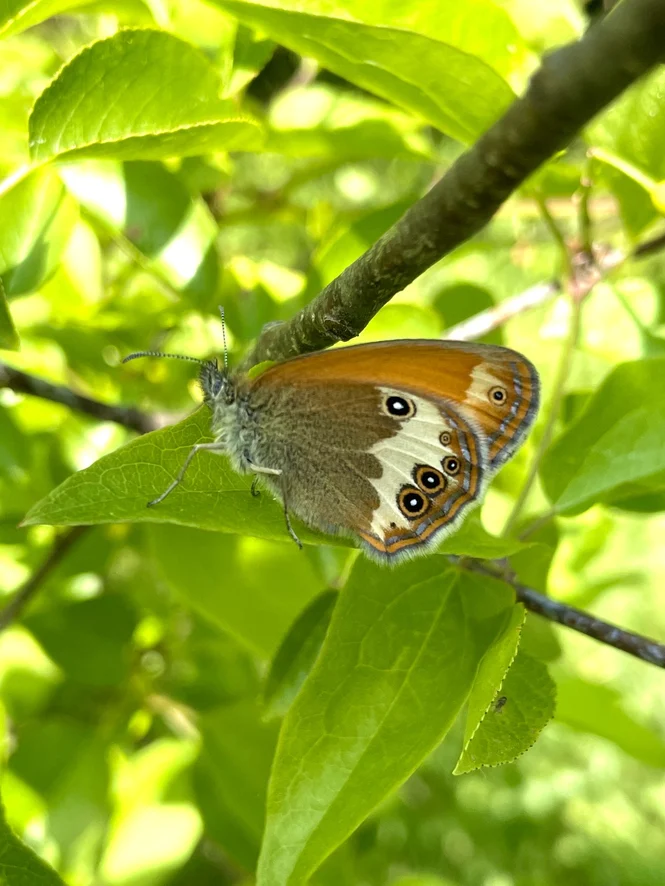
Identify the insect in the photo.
Coenonympha arcania
